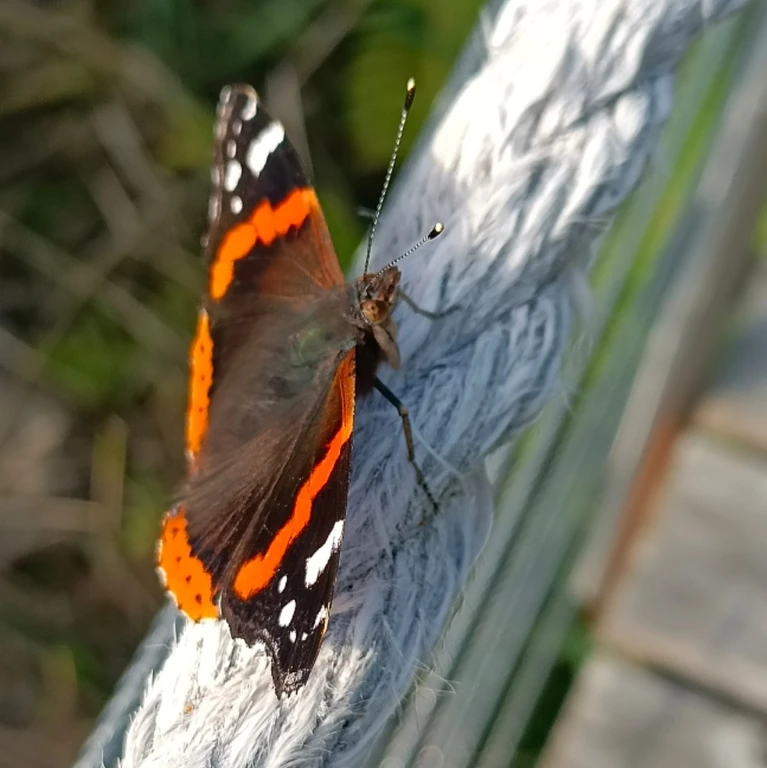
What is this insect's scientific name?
Vanessa atalanta
